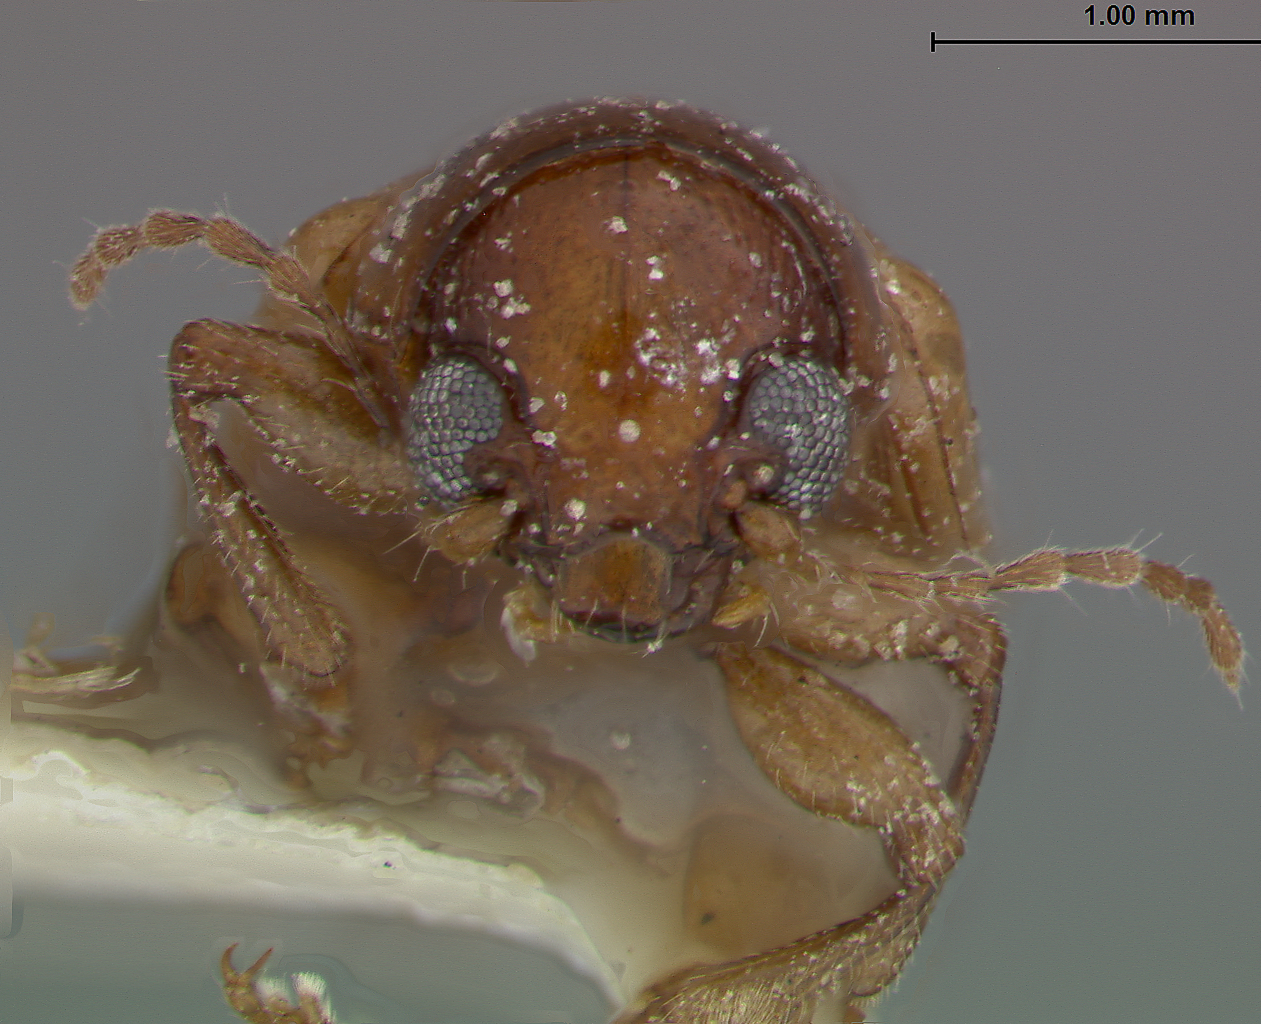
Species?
Metachroma immaculatum
